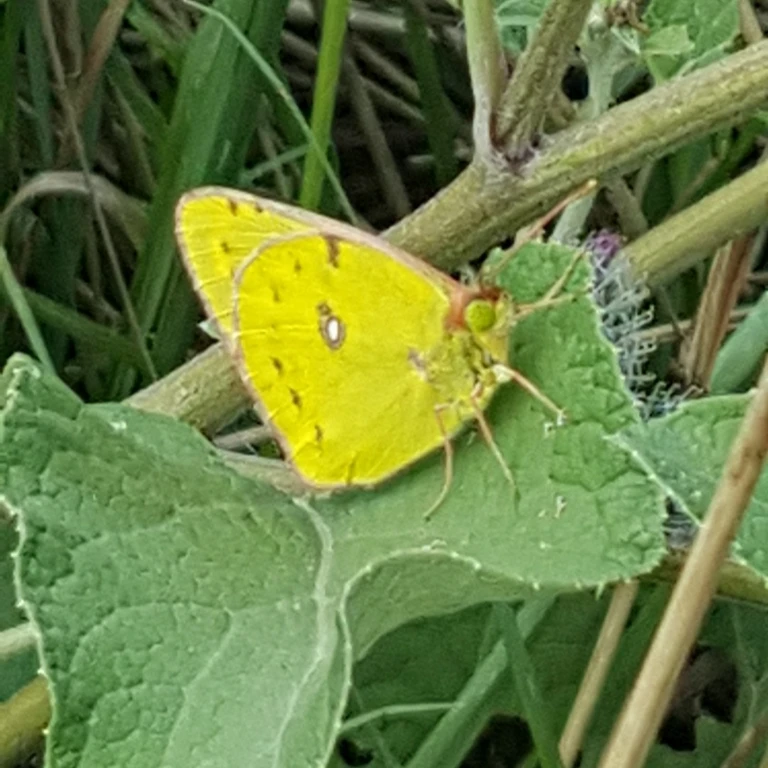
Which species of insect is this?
Colias croceus
